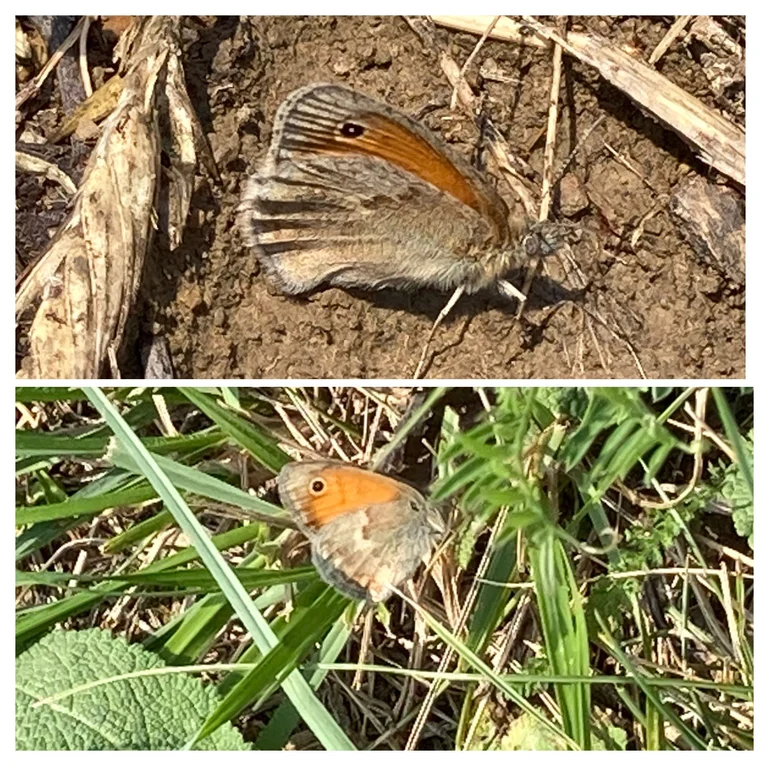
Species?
Coenonympha pamphilus
